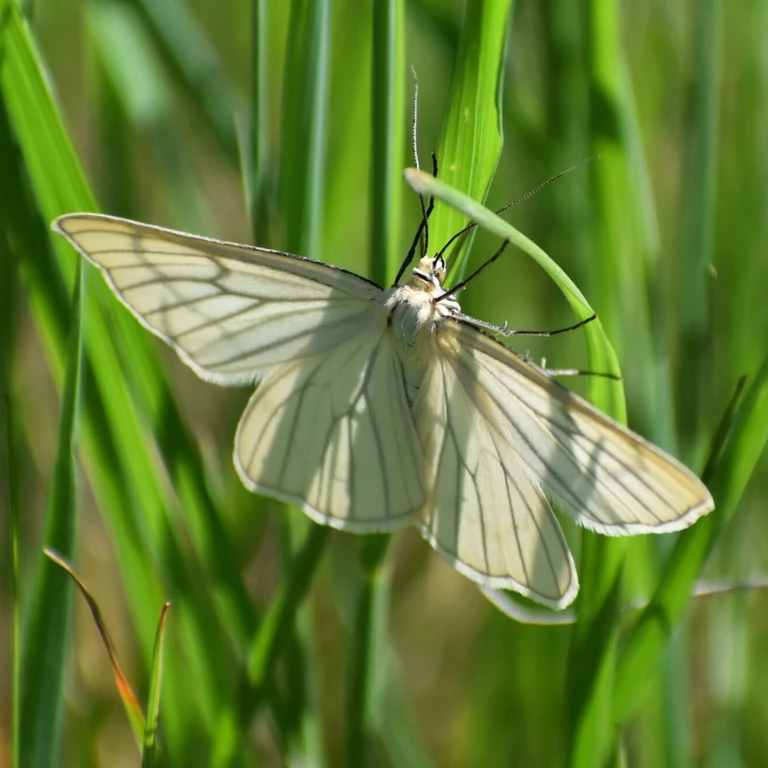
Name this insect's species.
Siona lineata
